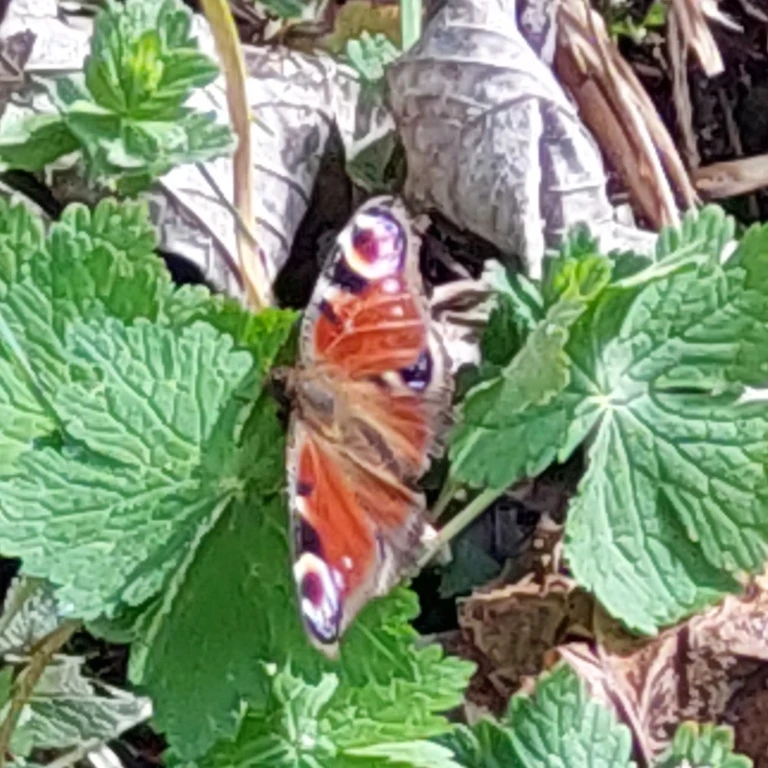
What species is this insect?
Aglais io
